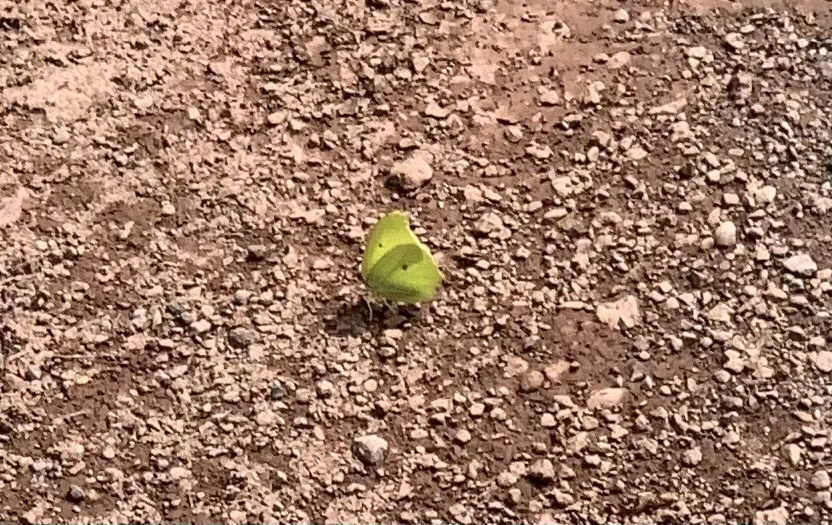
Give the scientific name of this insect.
Gonepteryx rhamni
